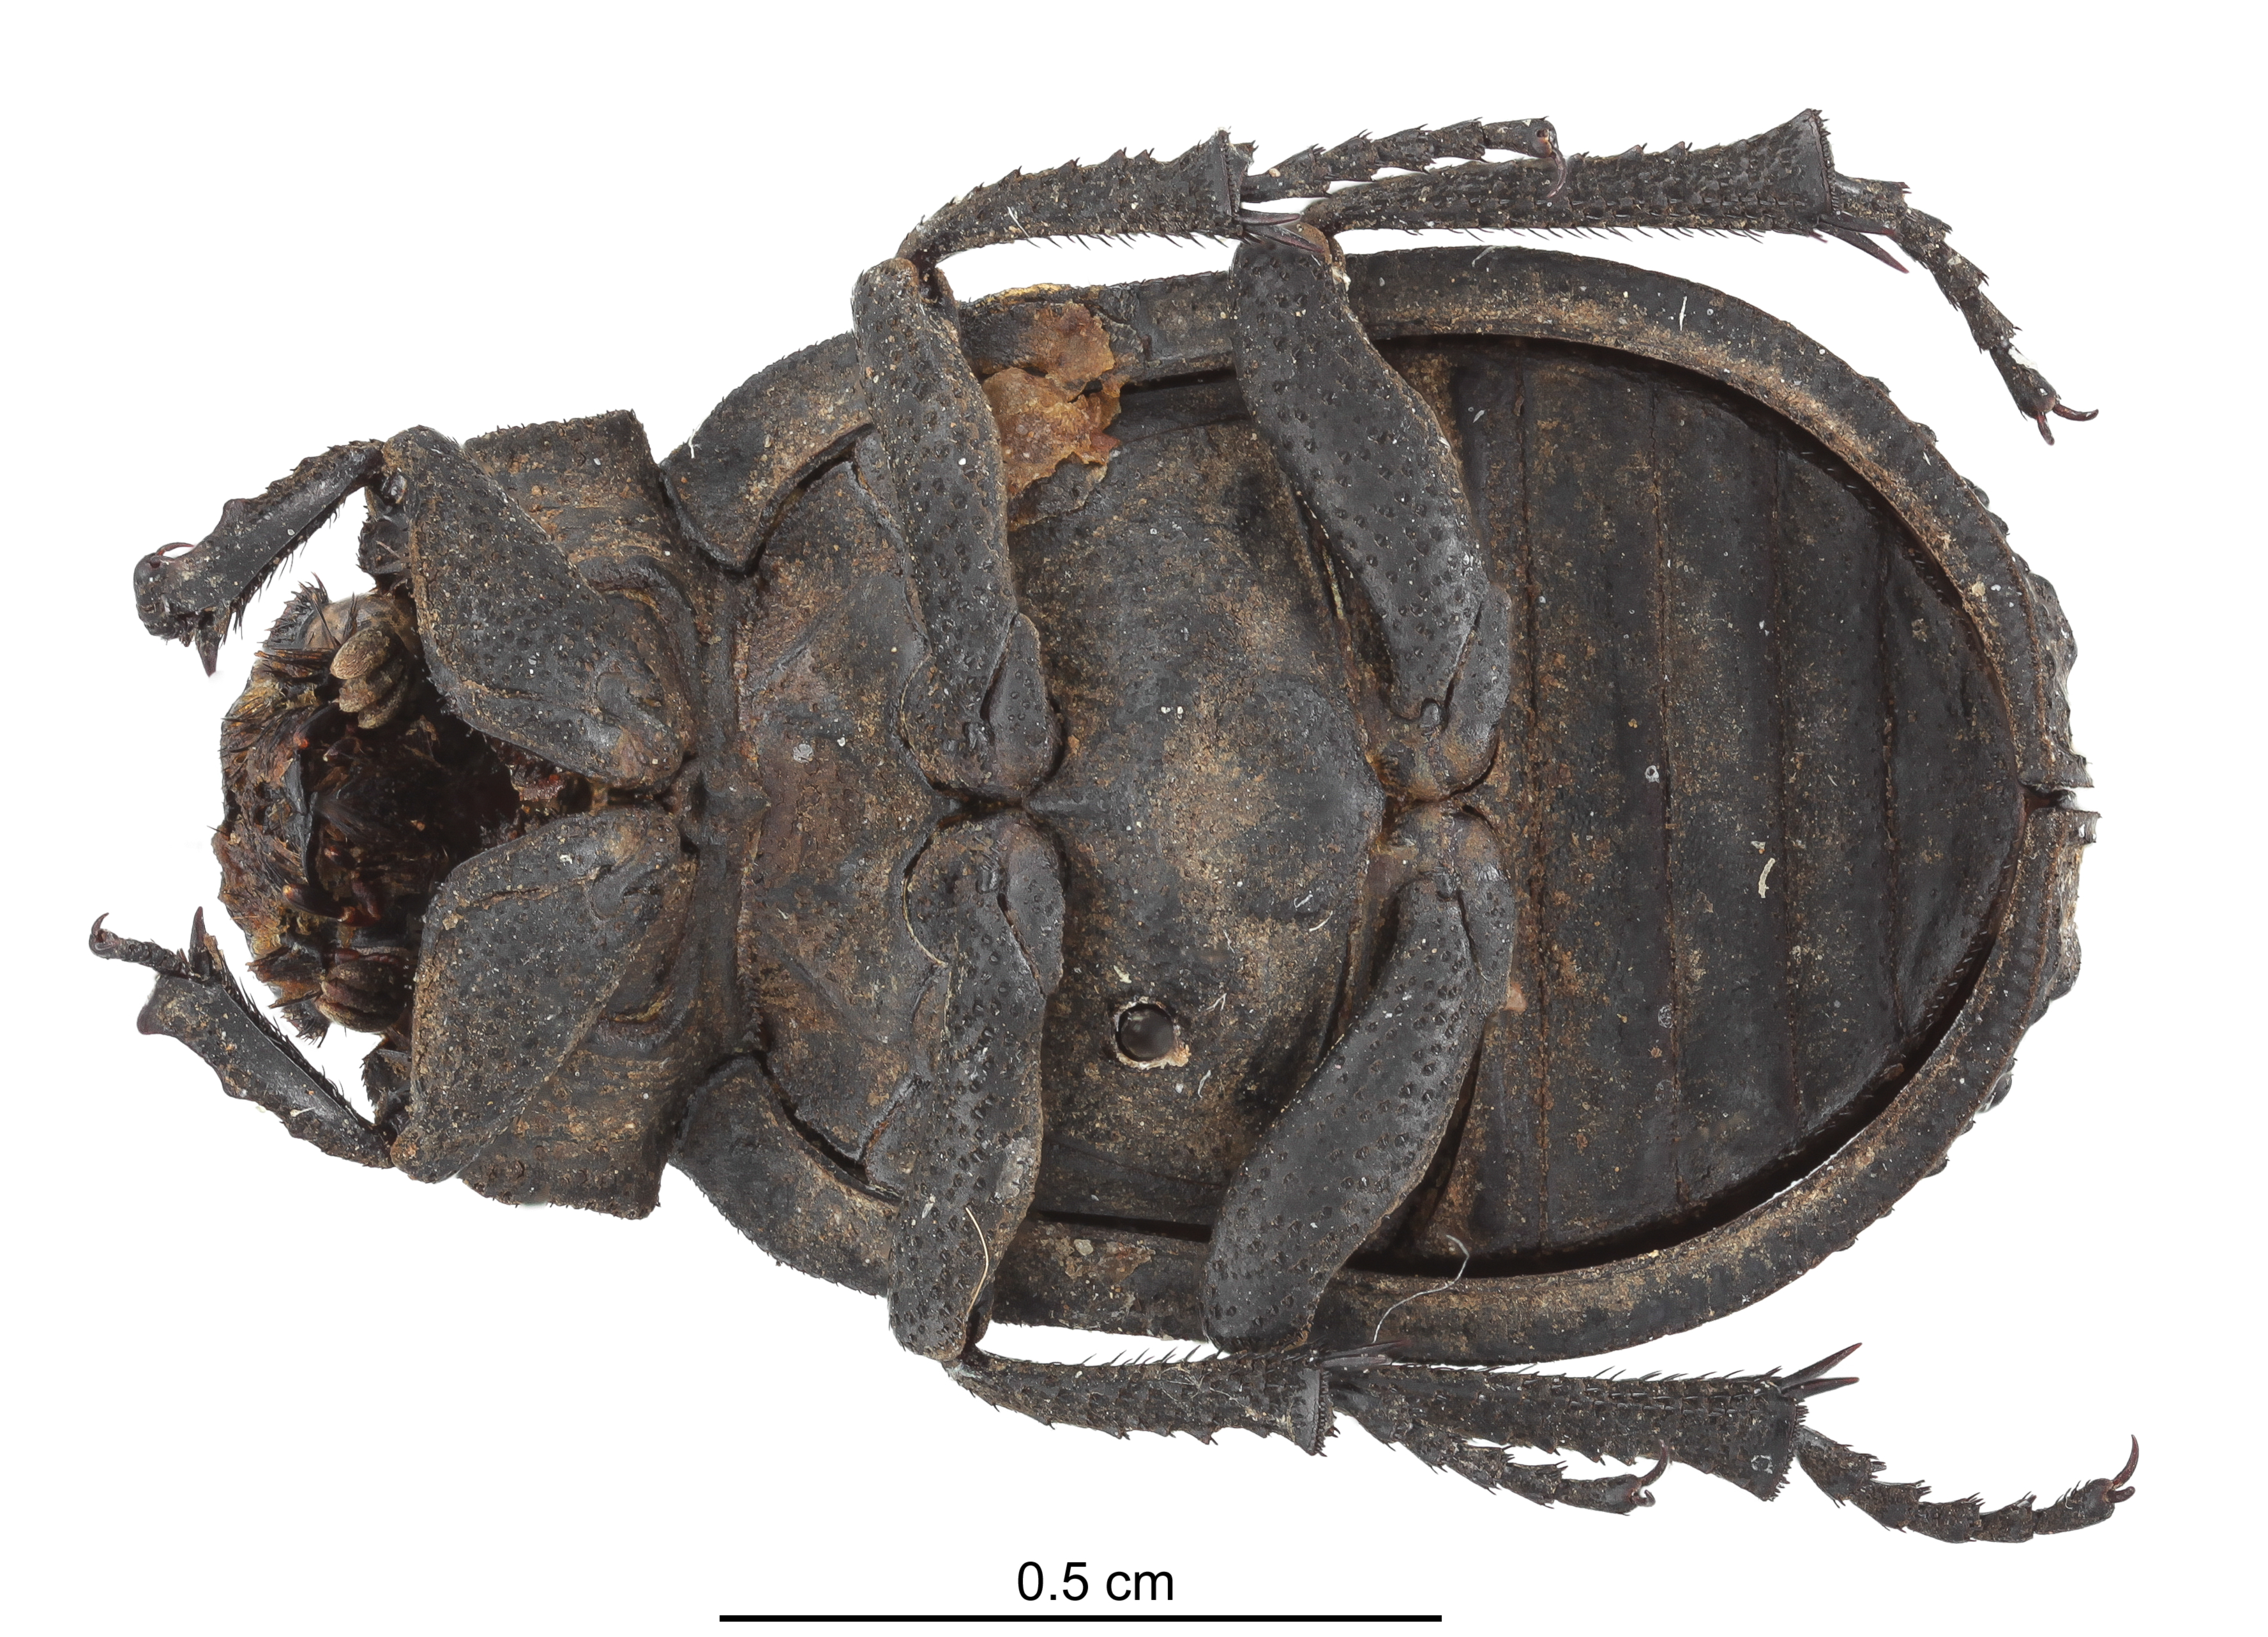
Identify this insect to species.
Polynocus gibberosus
